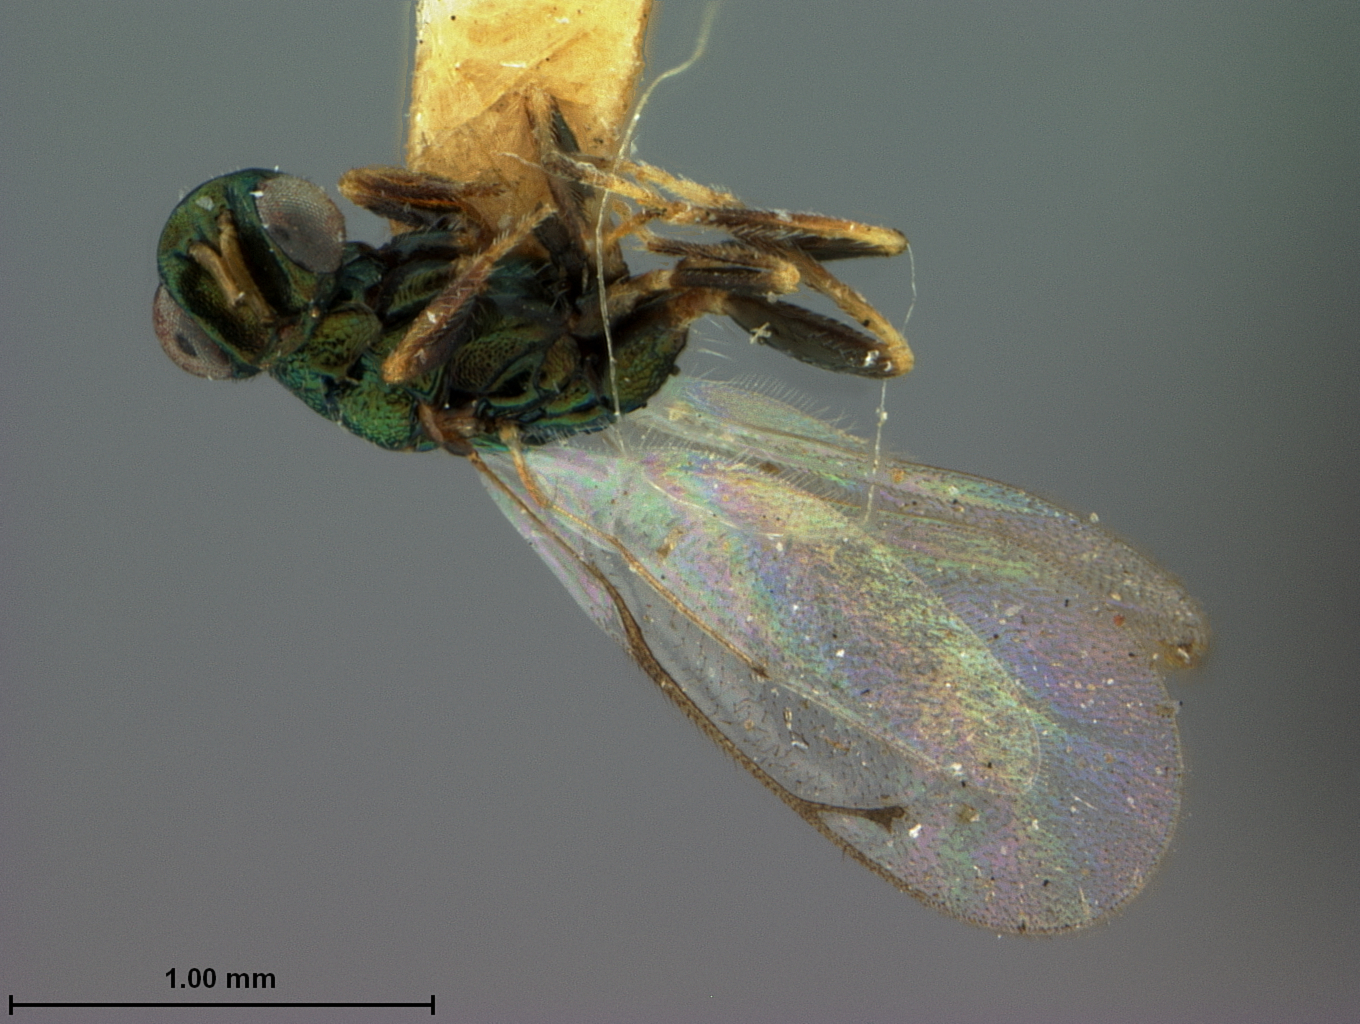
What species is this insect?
Eulophus japonicus
